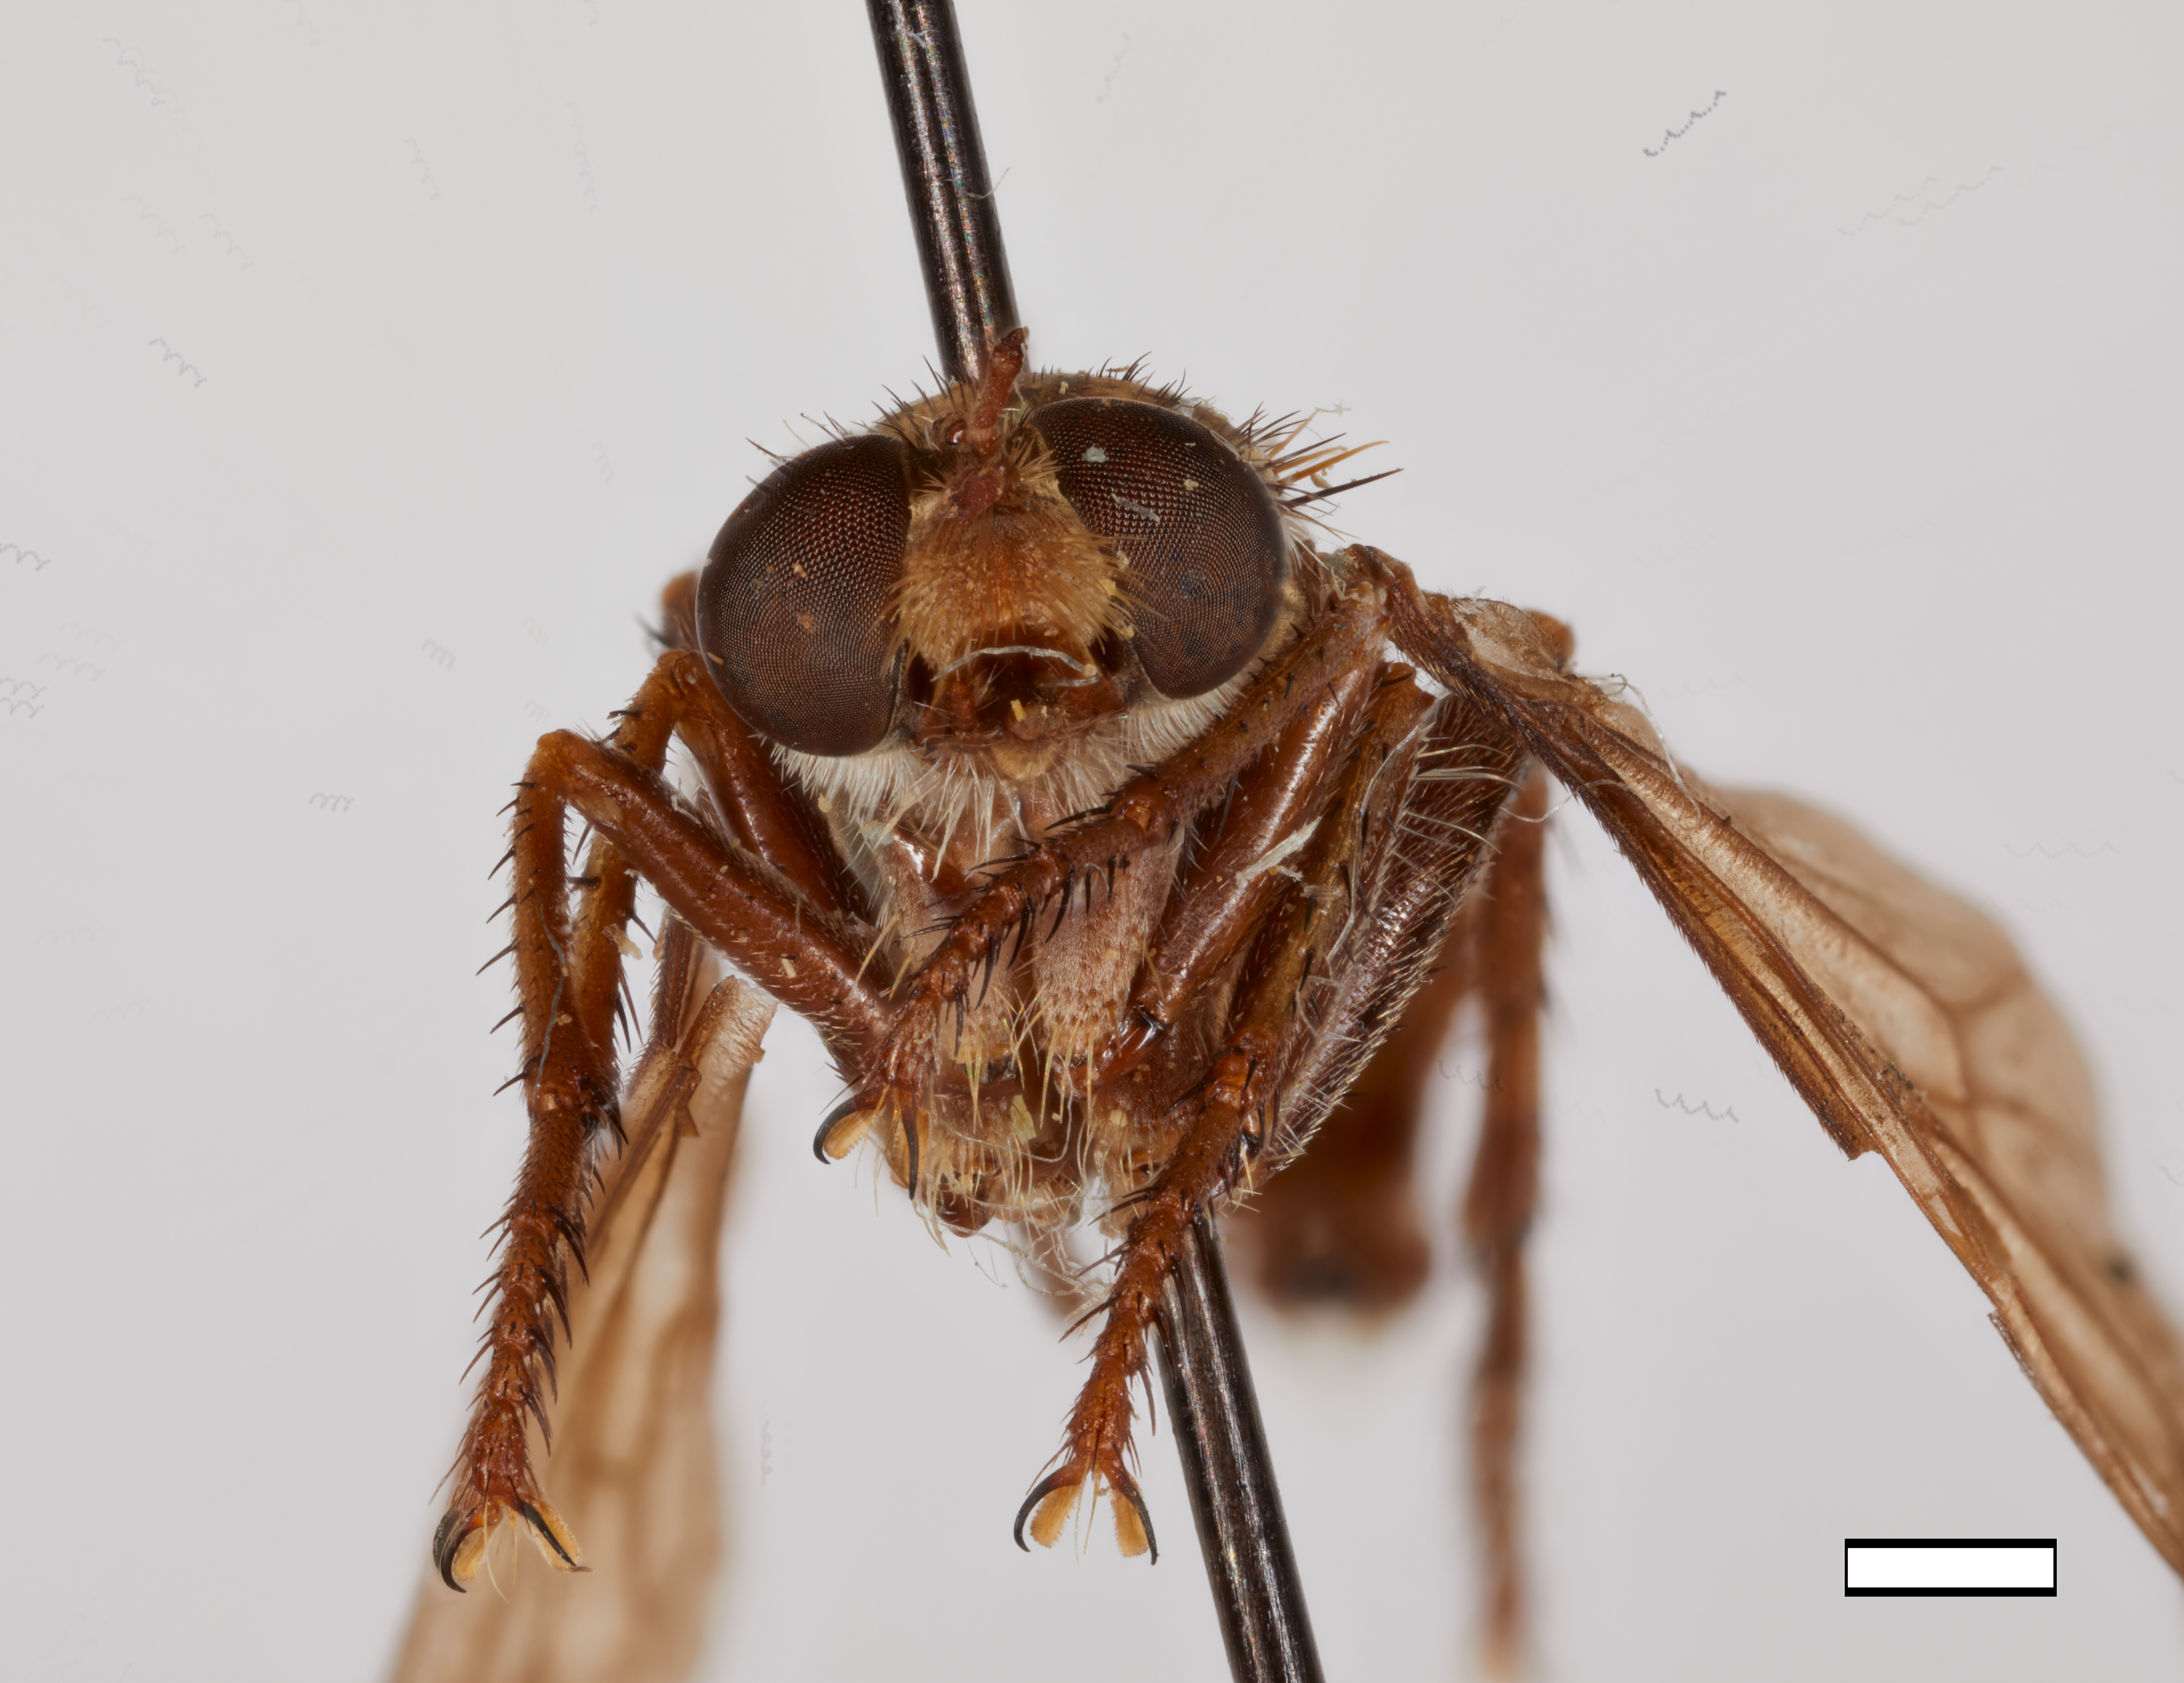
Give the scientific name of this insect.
Aphamartania digna
